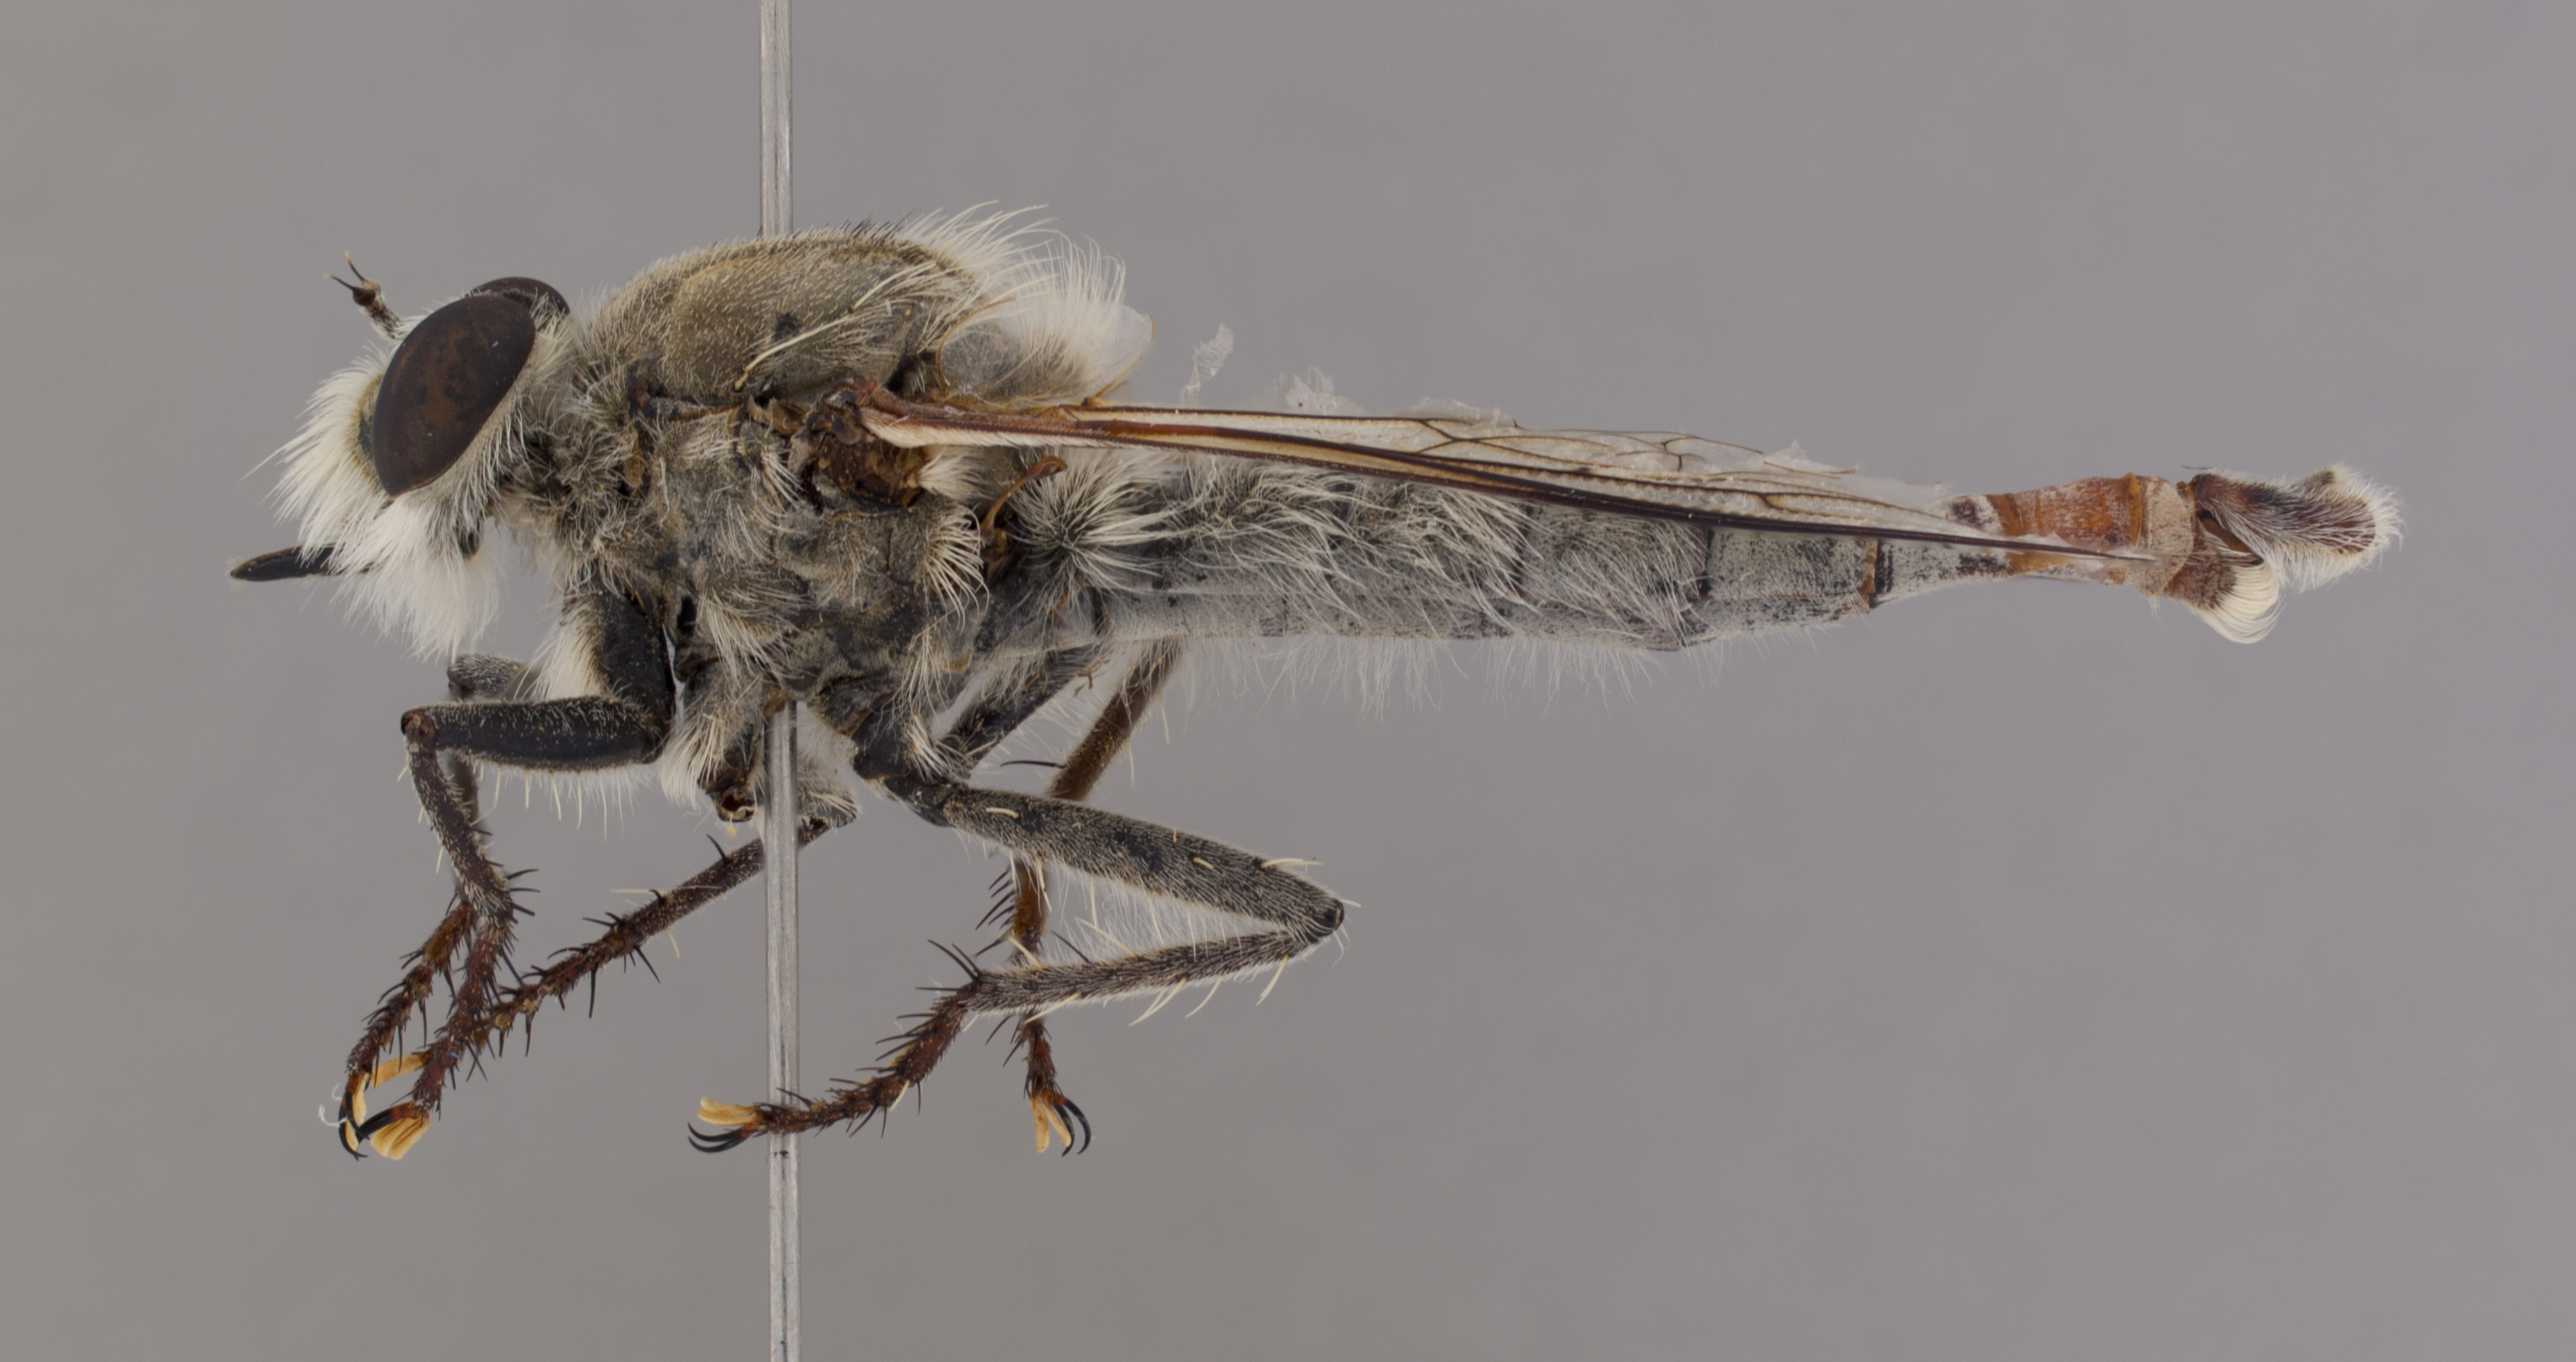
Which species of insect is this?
Proctacanthus coquillettii
